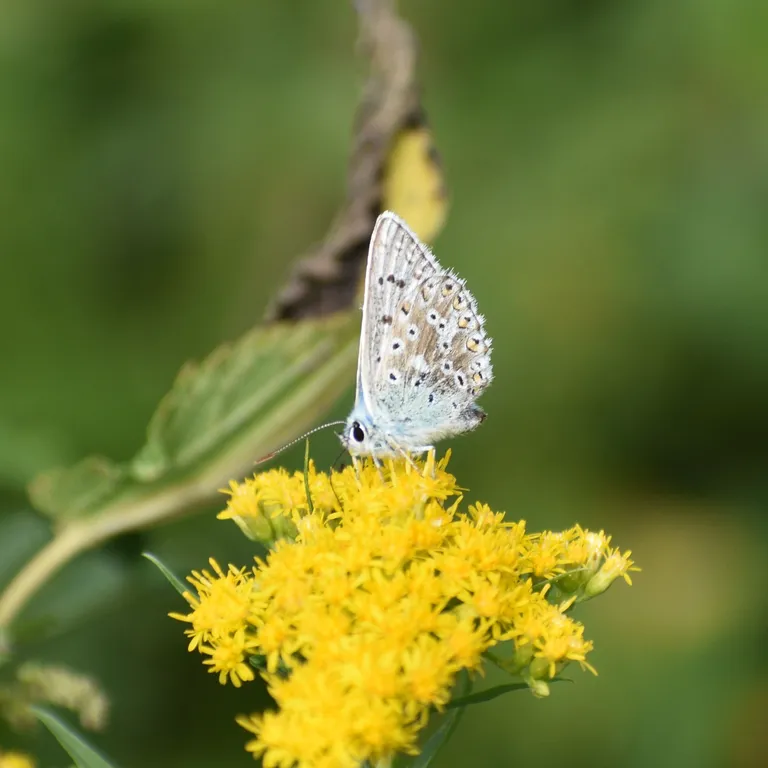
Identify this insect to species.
Lysandra coridon
